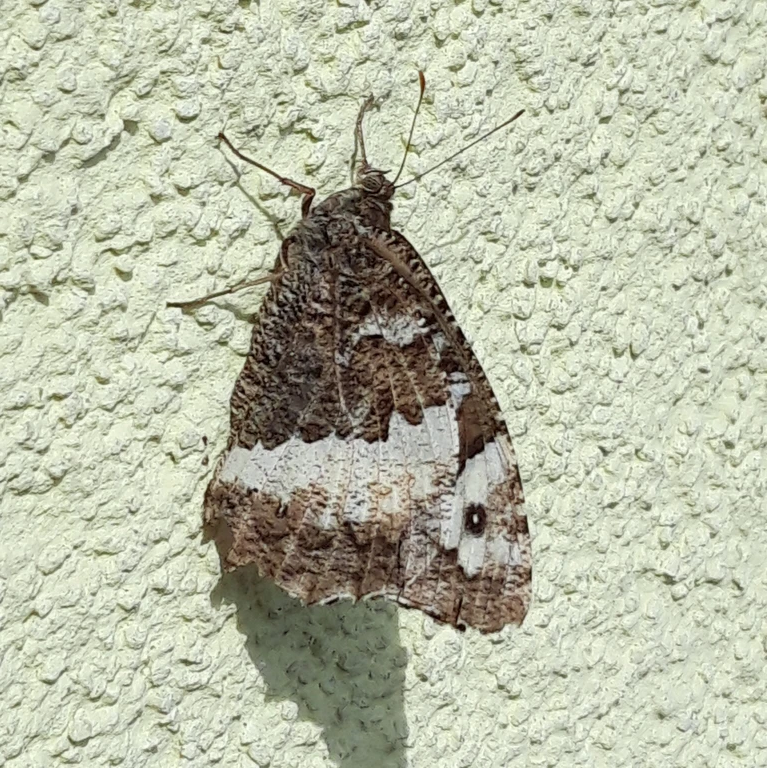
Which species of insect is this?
Brintesia circe
